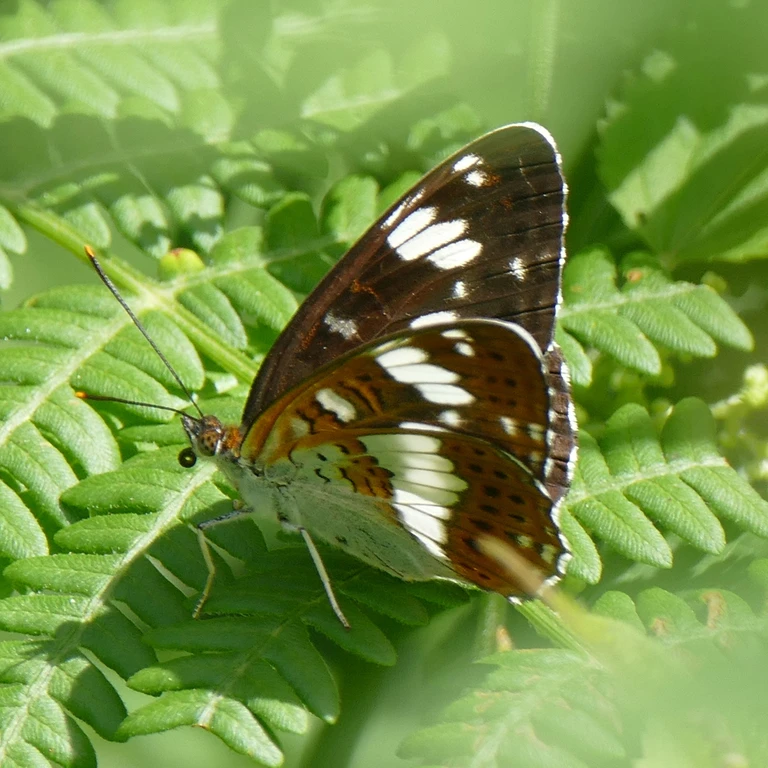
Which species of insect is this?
Limenitis camilla (also Ladoga camilla)
